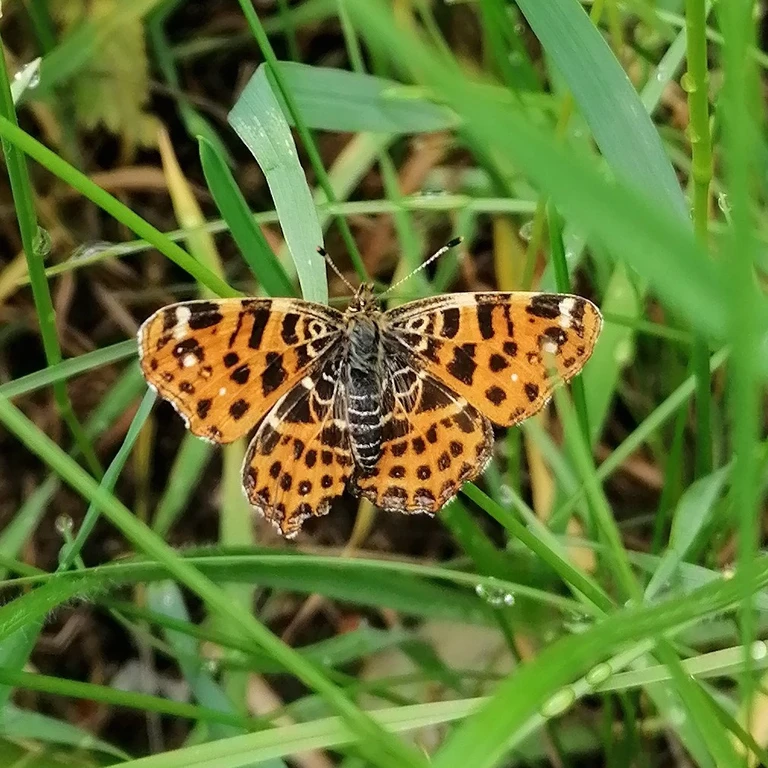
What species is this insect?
Araschnia levana
